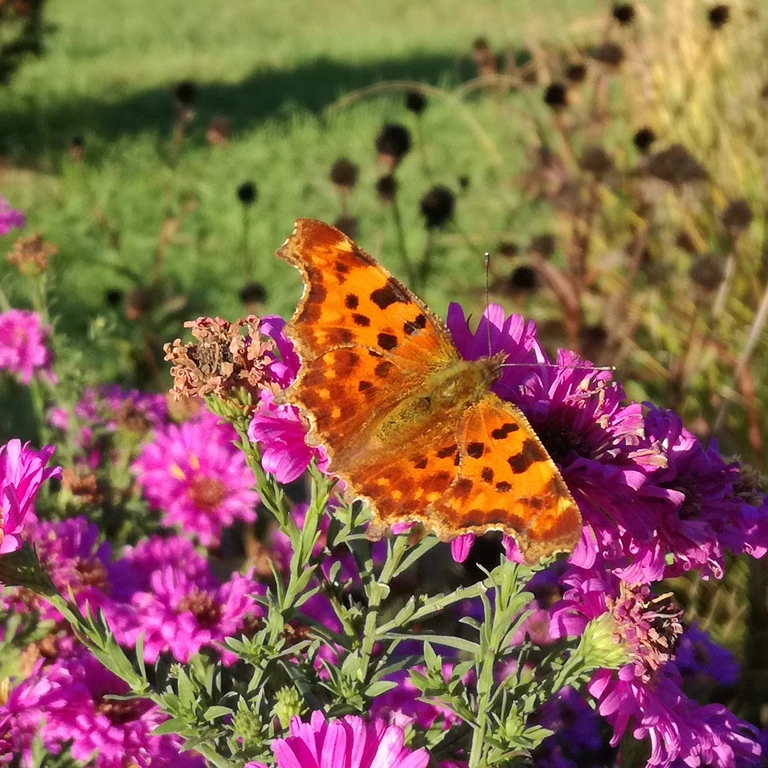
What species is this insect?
Polygonia c-album
